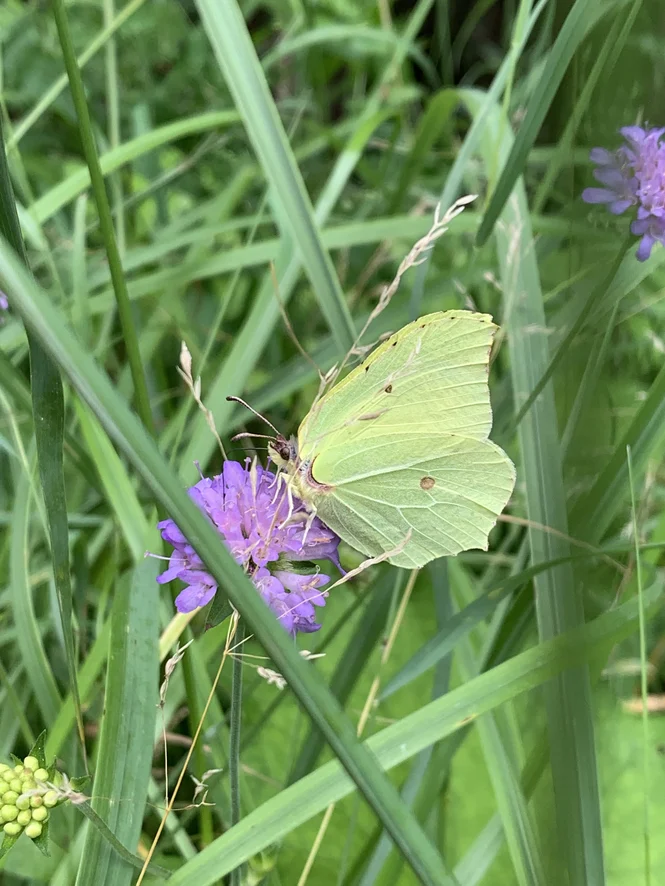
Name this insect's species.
Gonepteryx rhamni
